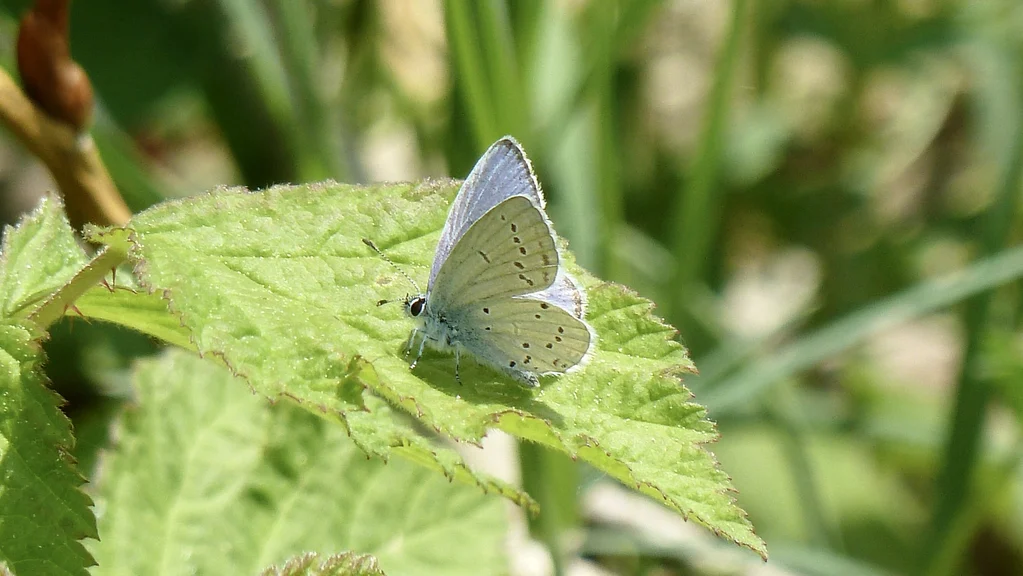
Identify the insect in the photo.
Cupido decolorata (also Elkalyce decolorata)
